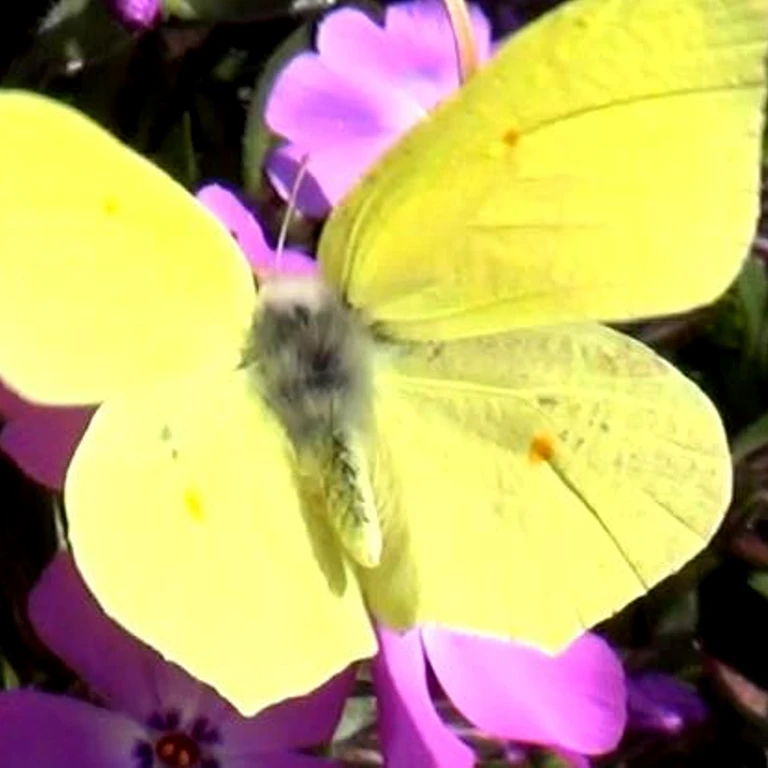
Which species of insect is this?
Gonepteryx rhamni
